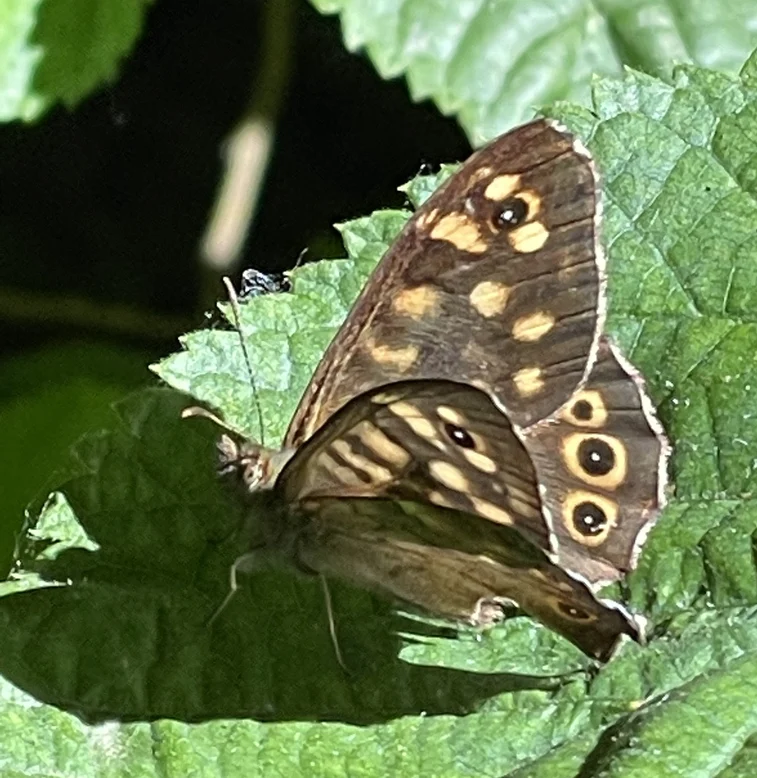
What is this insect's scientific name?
Pararge aegeria
